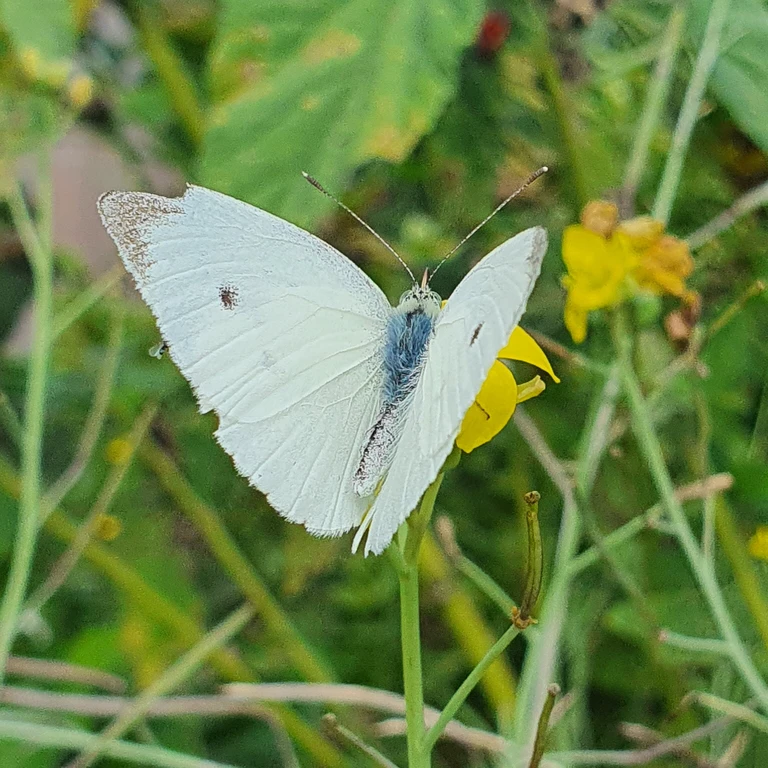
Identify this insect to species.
Pieris rapae
